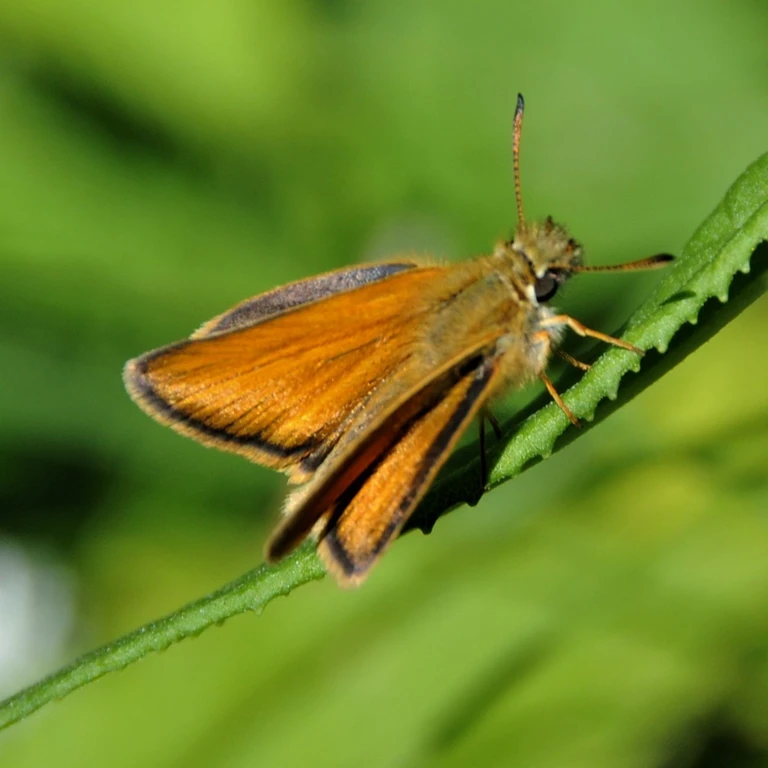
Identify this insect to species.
Thymelicus lineola
